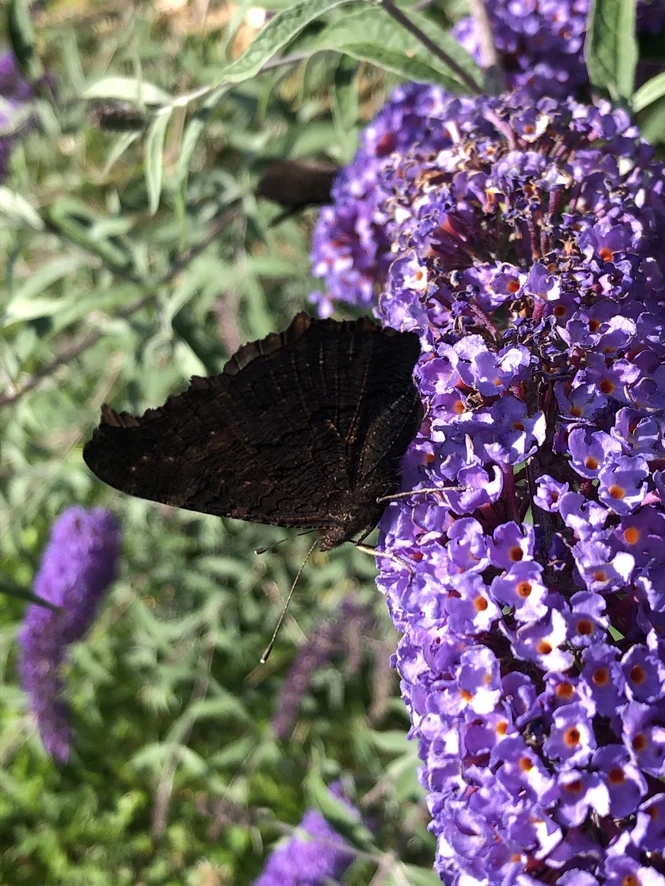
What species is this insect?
Aglais io
